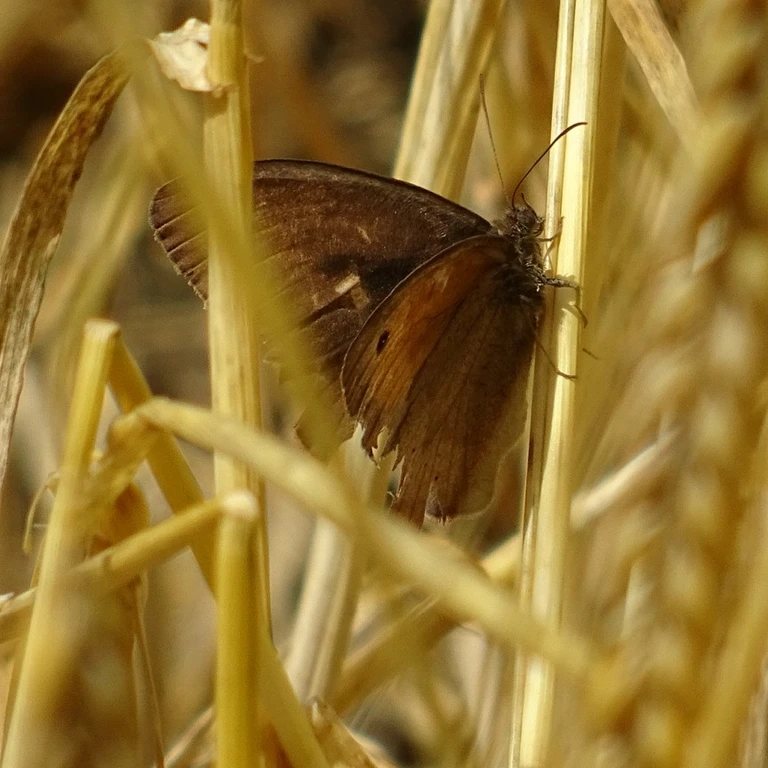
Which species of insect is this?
Maniola jurtina
